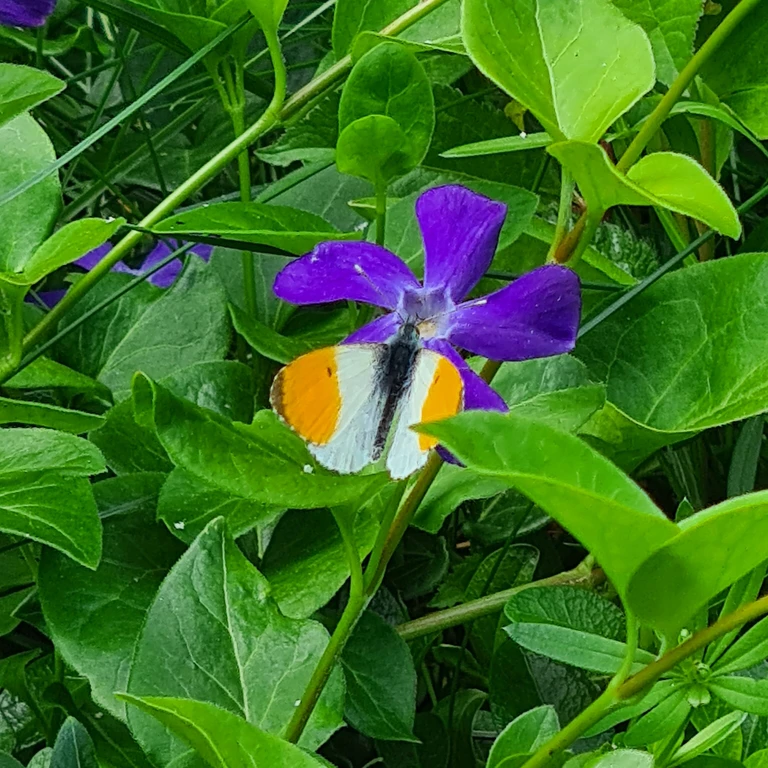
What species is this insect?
Anthocharis cardamines
